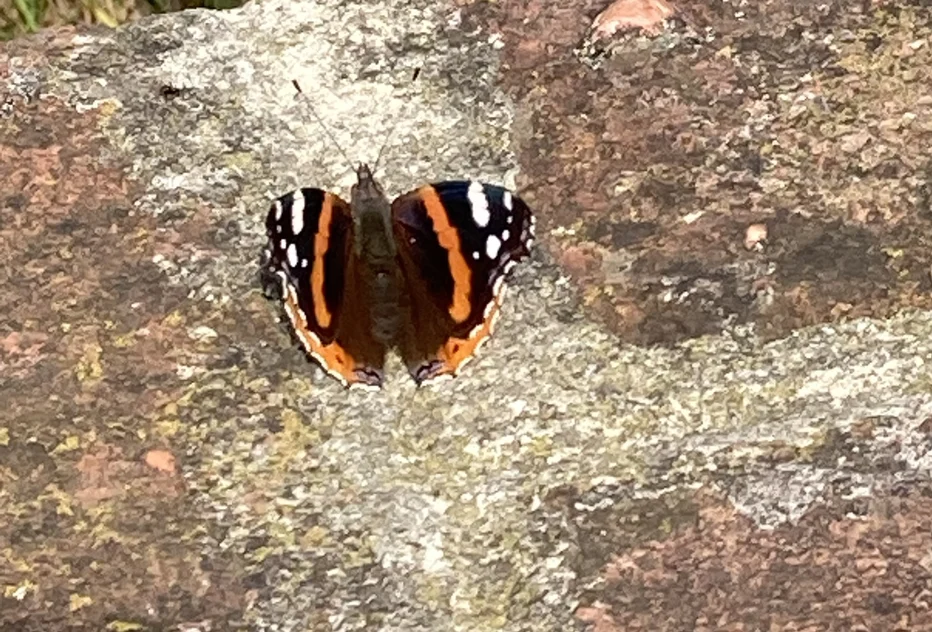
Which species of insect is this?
Vanessa atalanta
